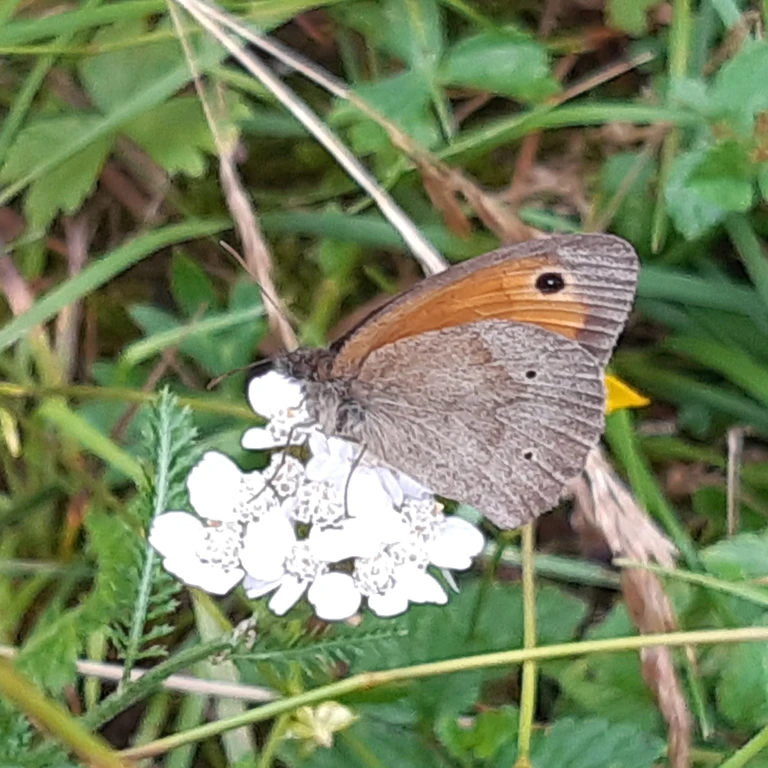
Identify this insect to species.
Maniola jurtina
